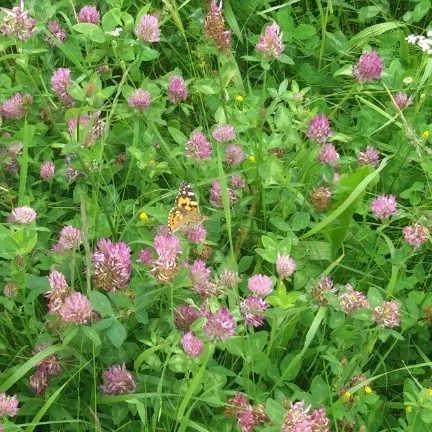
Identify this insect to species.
Vanessa cardui
